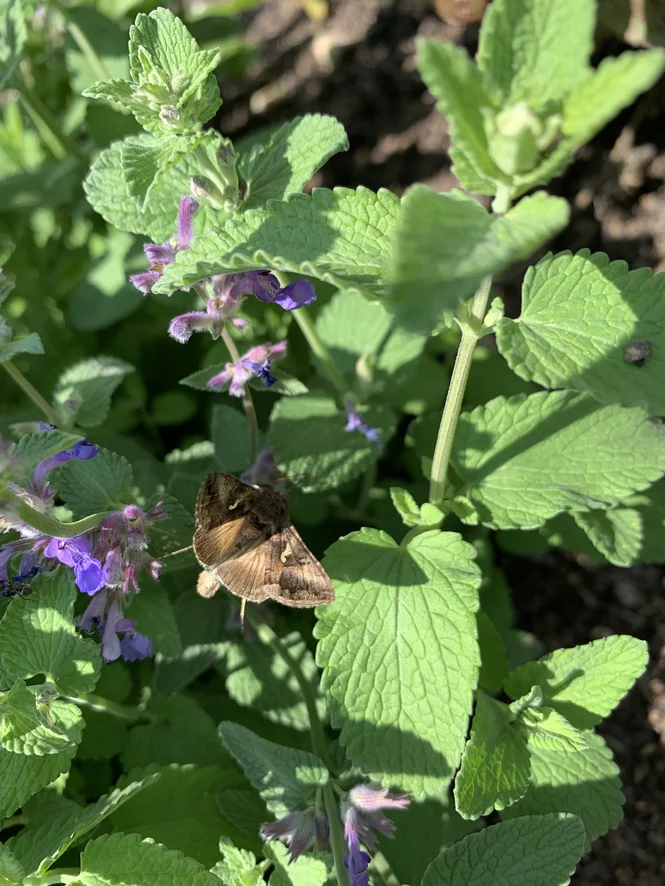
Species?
Autographa gamma
